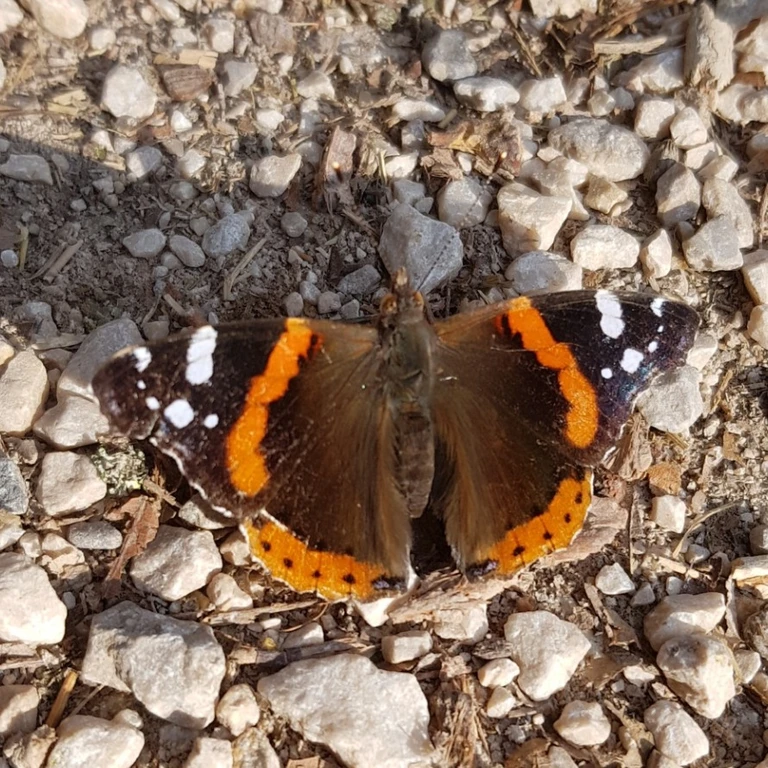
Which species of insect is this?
Vanessa atalanta
